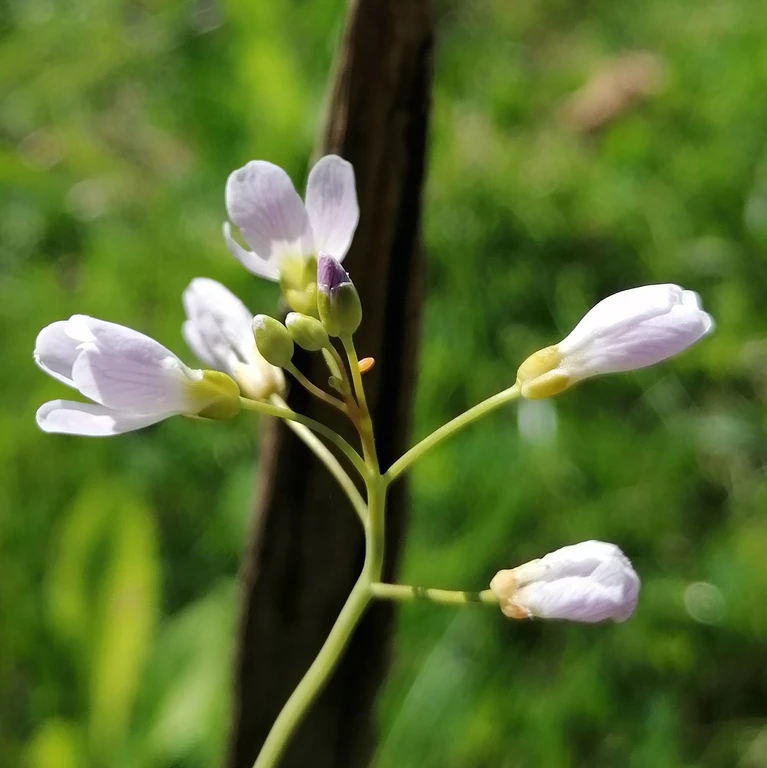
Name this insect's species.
Anthocharis cardamines
